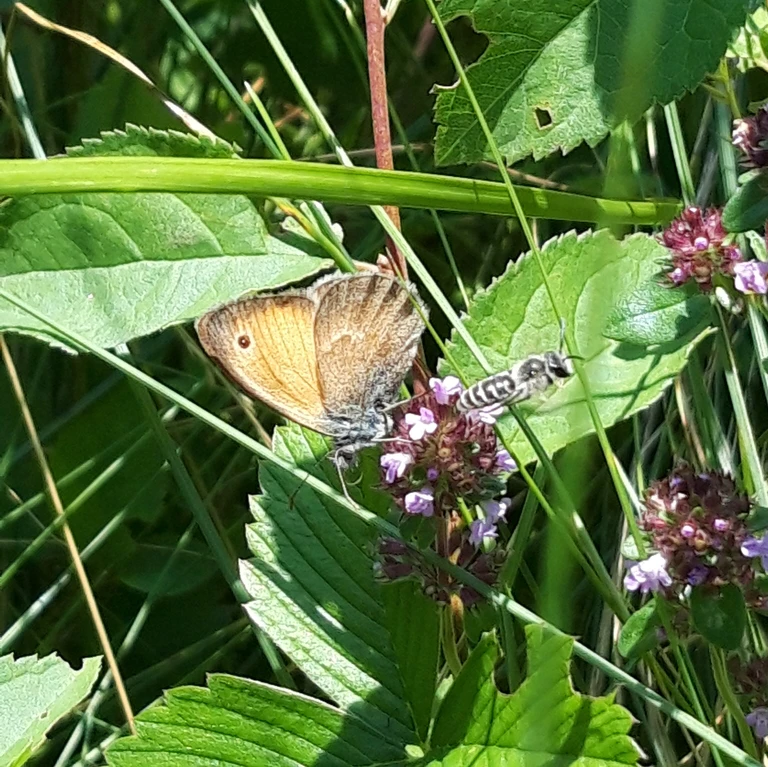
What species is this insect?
Coenonympha pamphilus
